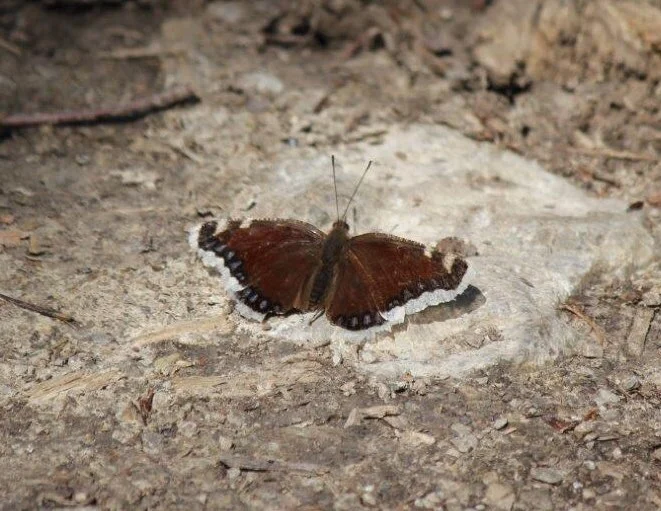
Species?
Nymphalis antiopa
